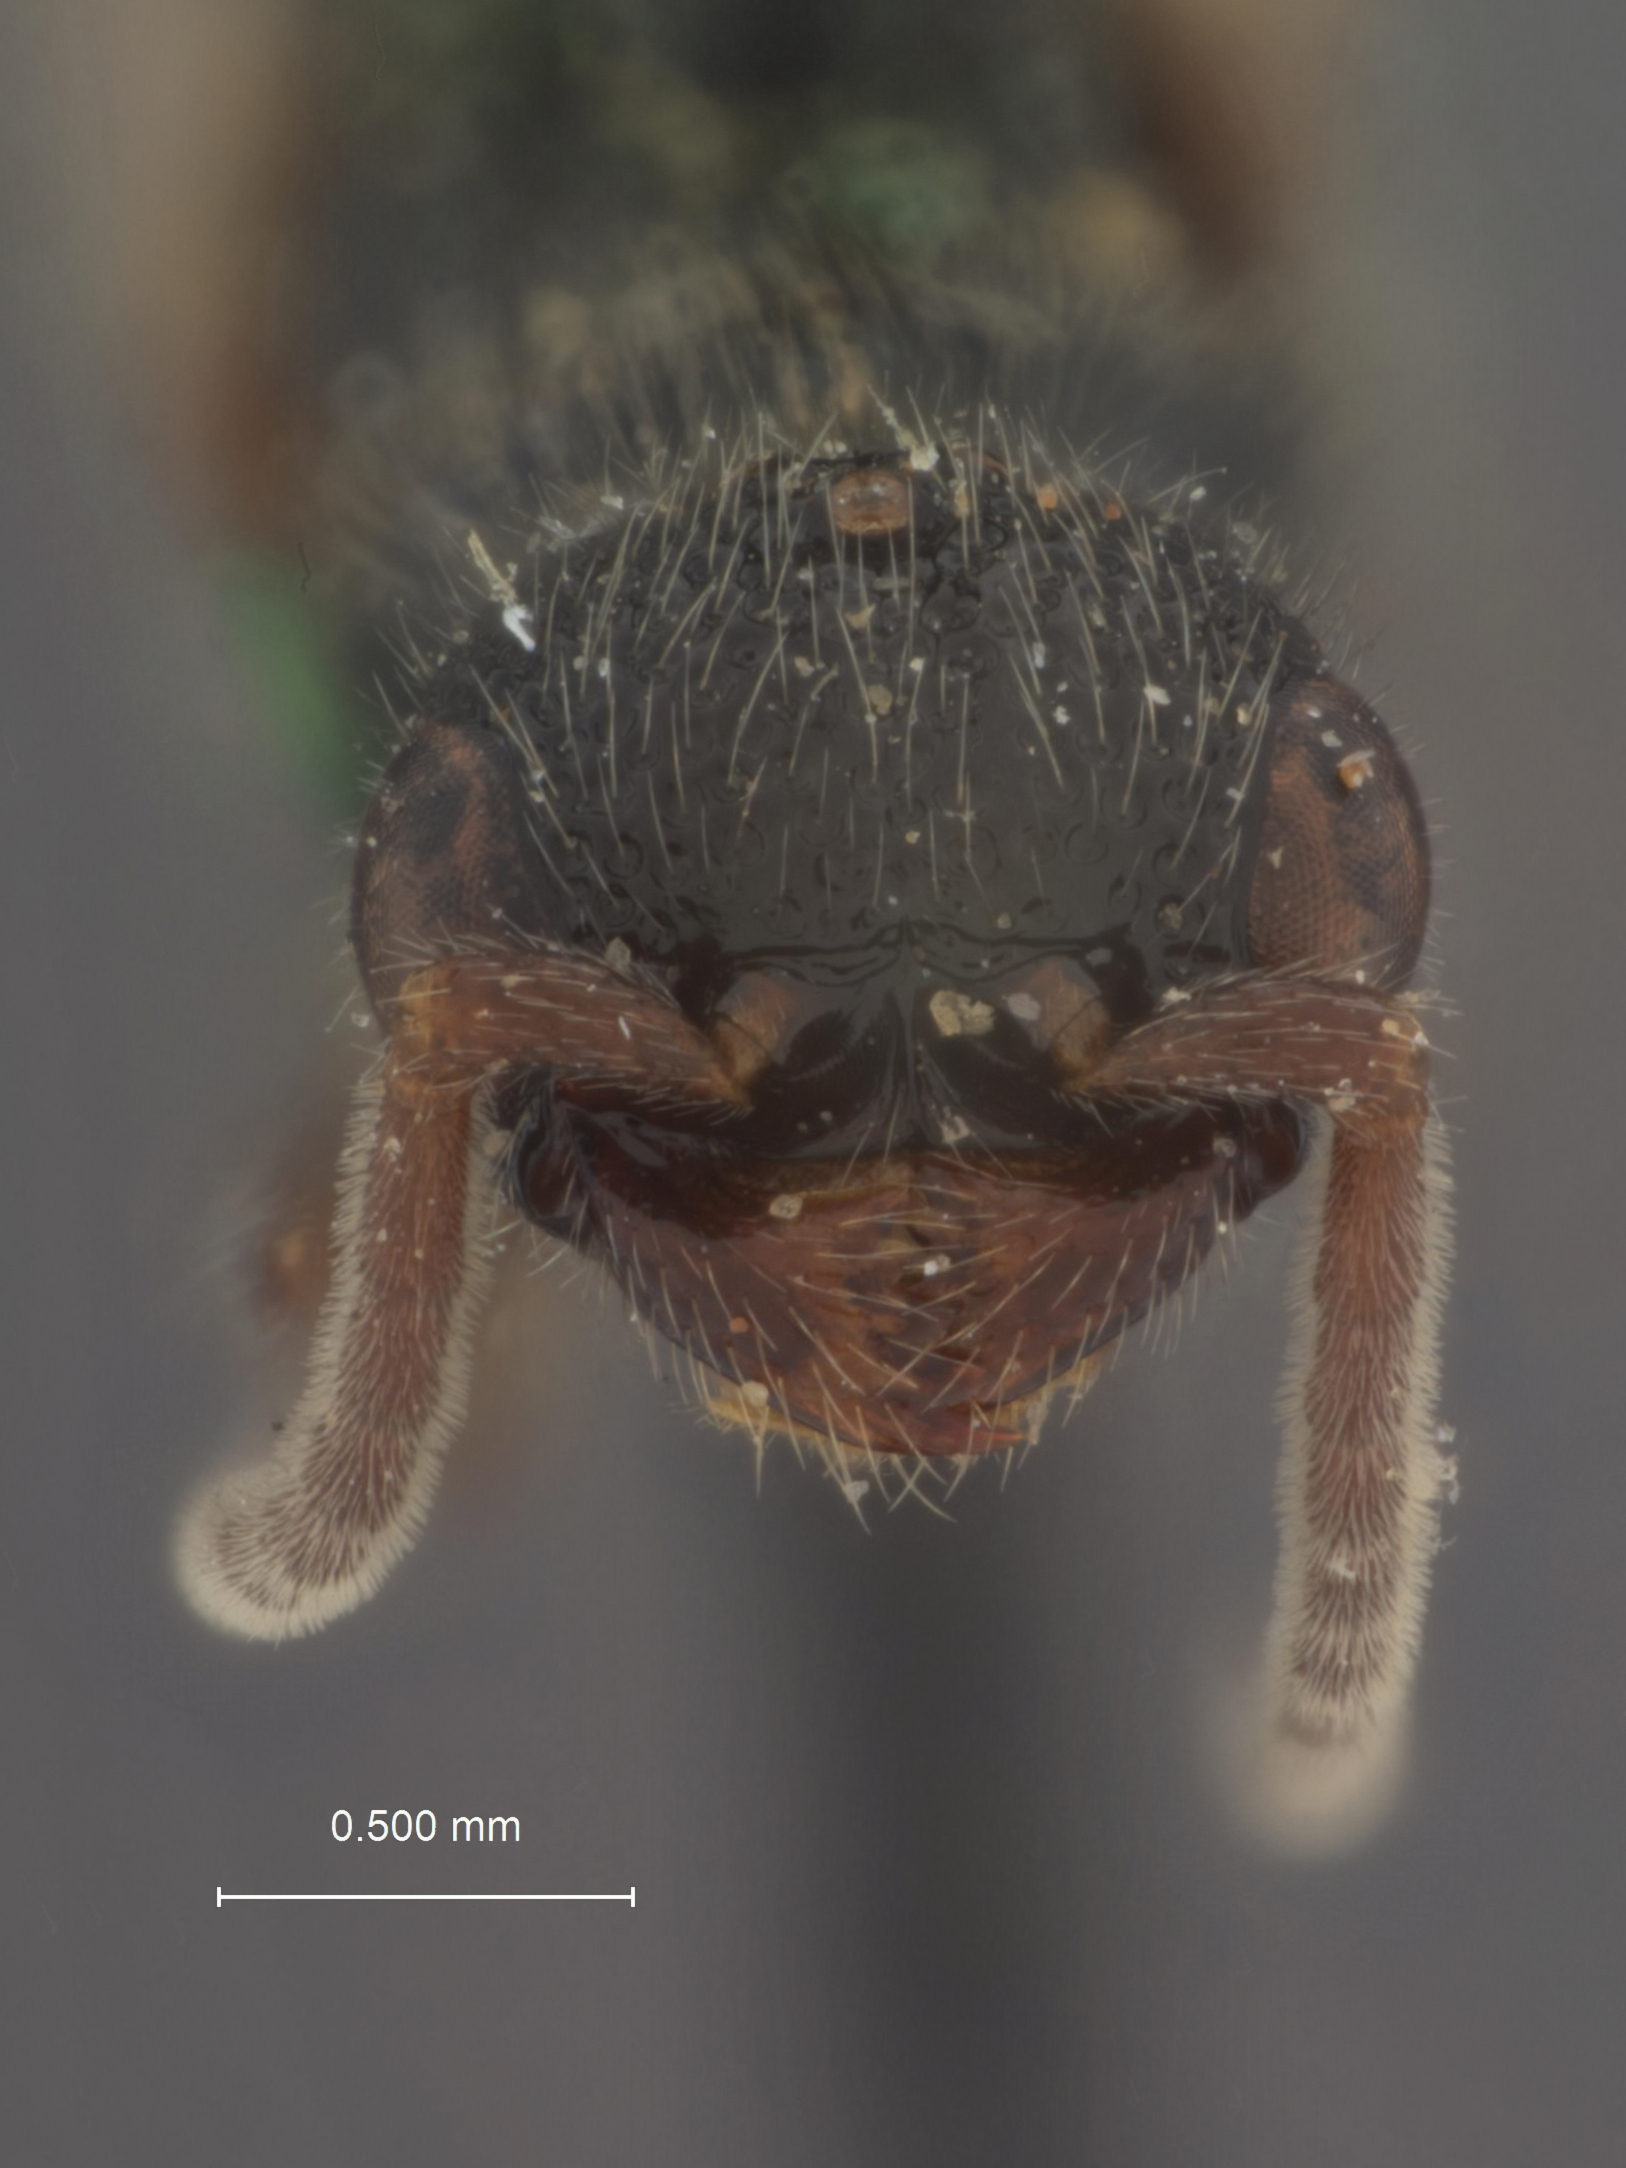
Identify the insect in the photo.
Pristocera cockerelli
